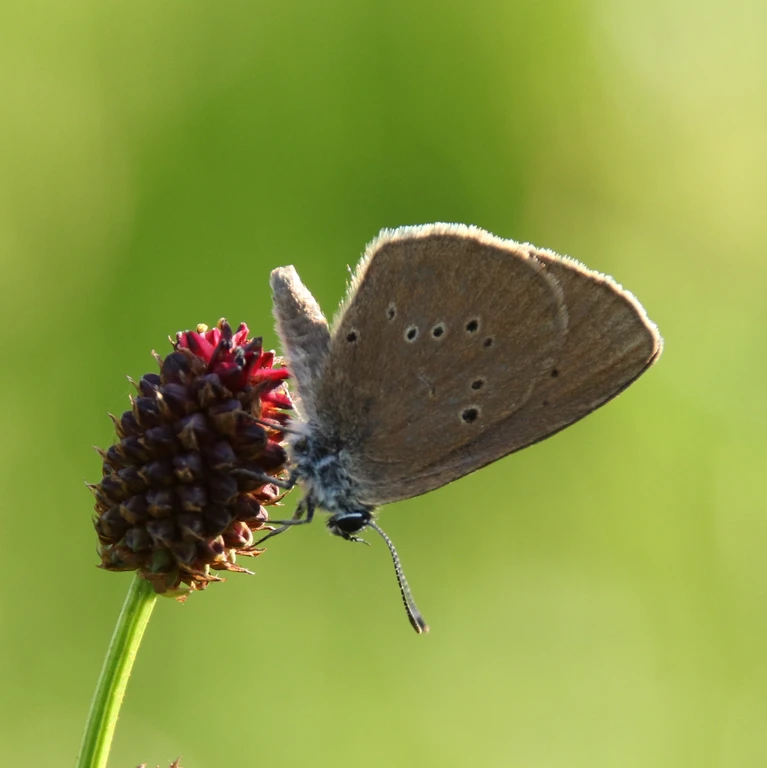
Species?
Phengaris nausithous (also Maculinea nausithous)
